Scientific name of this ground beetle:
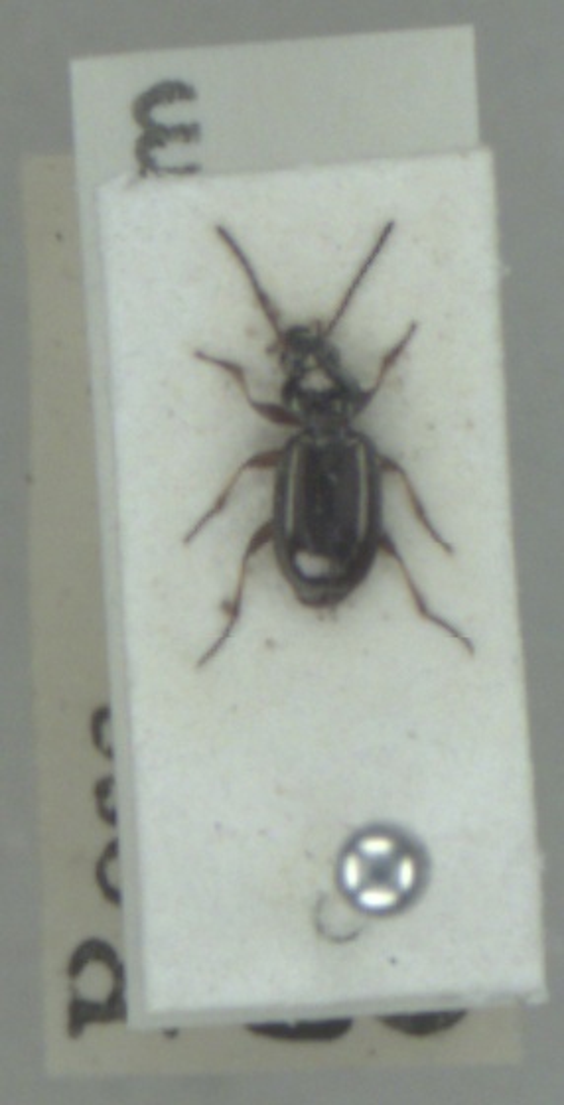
Bembidion properans
